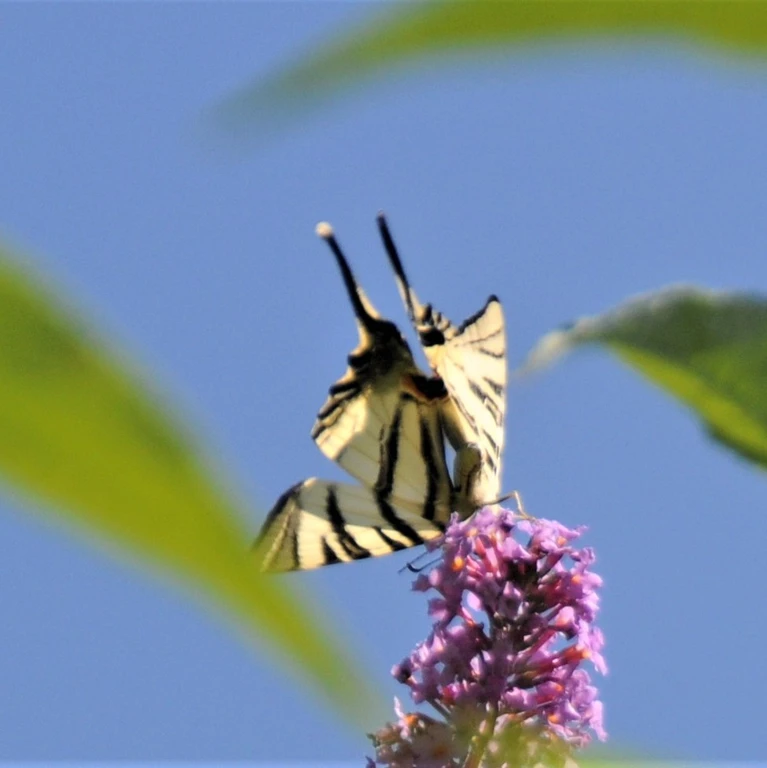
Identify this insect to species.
Iphiclides podalirius
